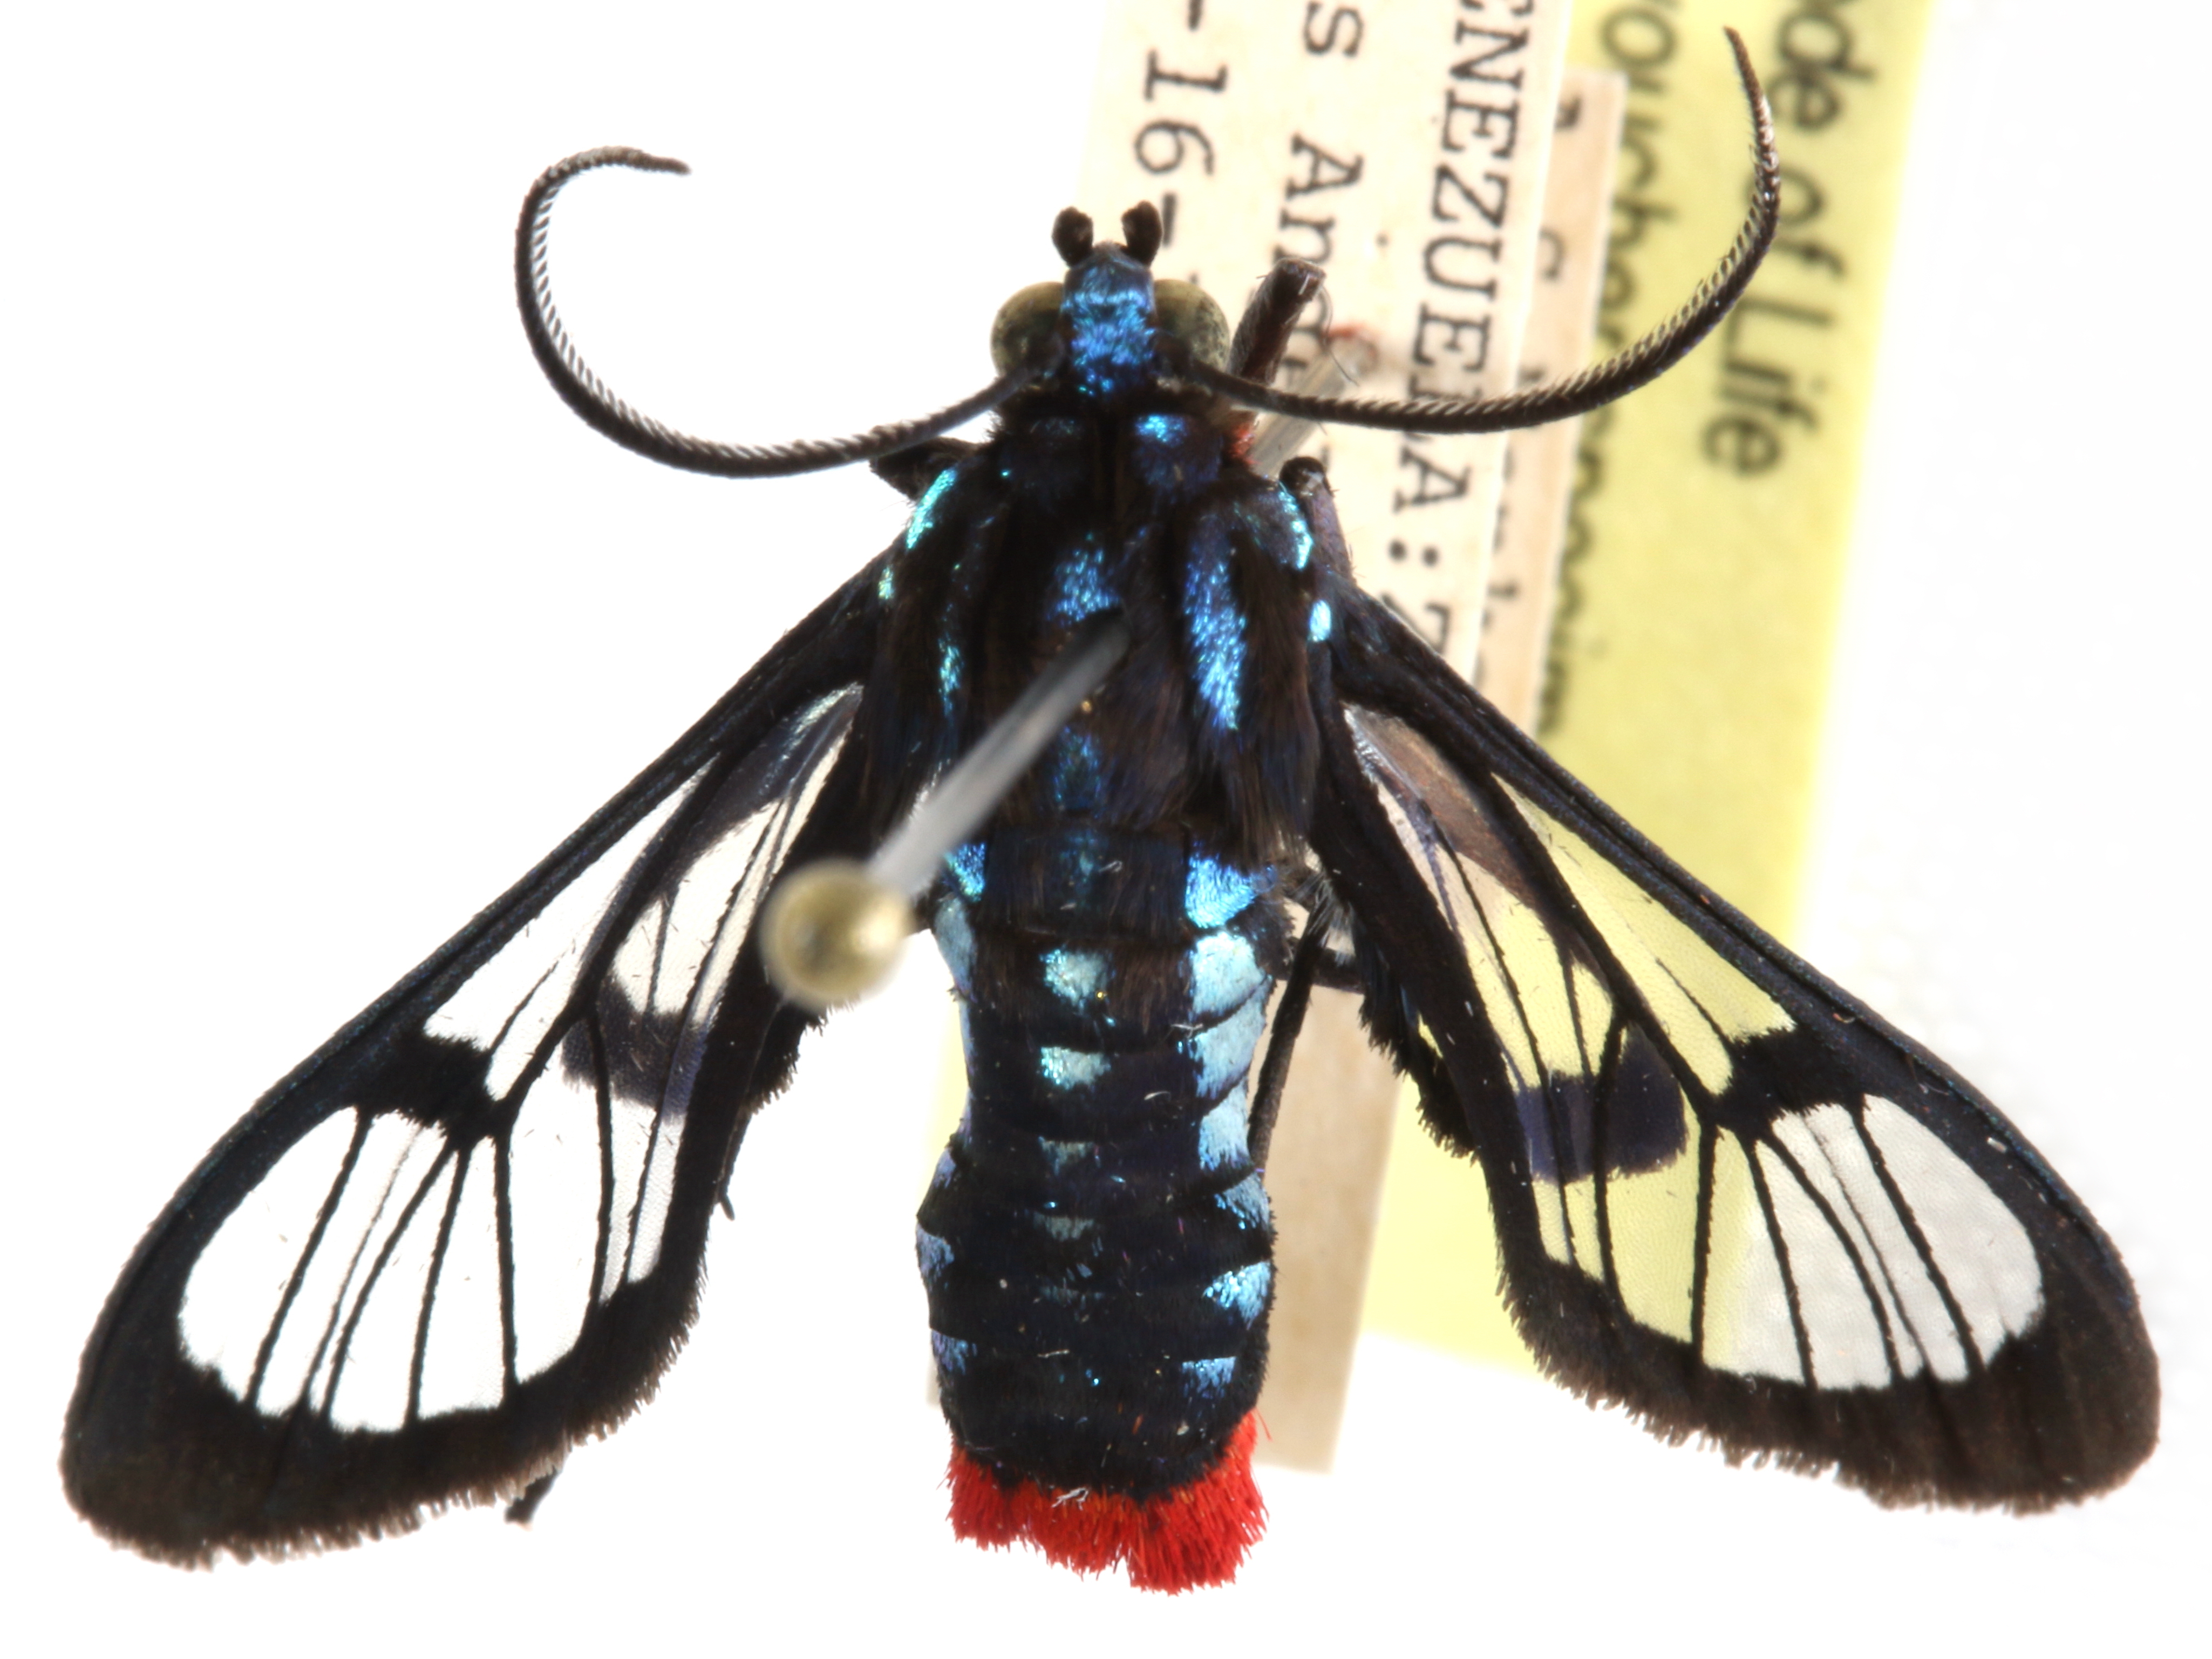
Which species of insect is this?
Phoenicoprocta vacillans
